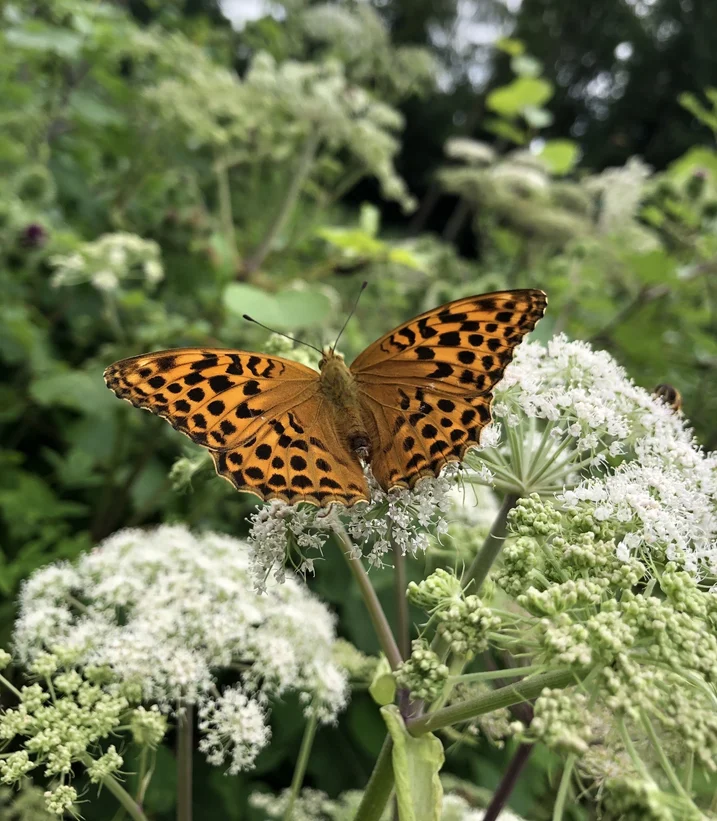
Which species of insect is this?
Argynnis paphia
